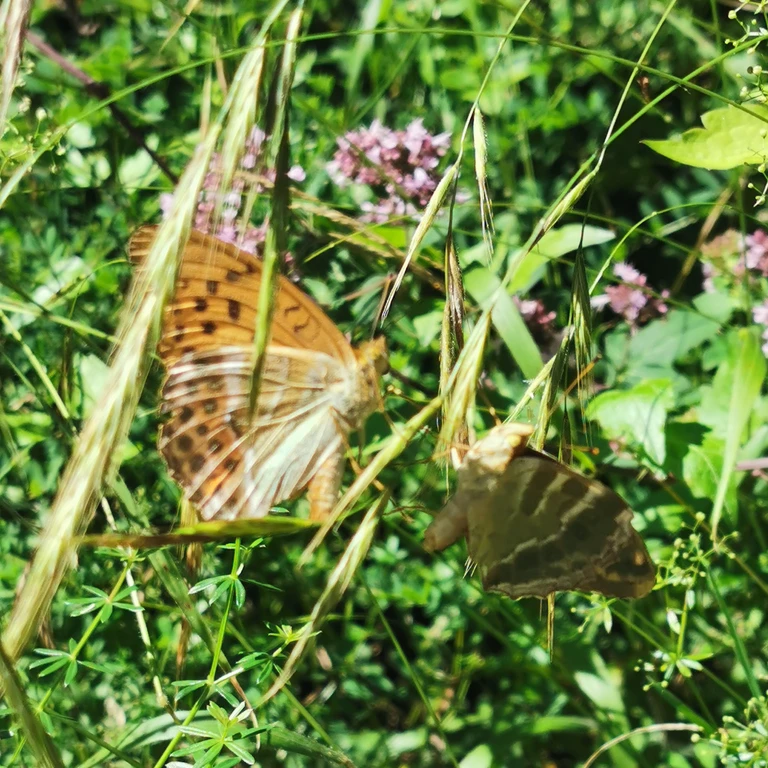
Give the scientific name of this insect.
Argynnis paphia
